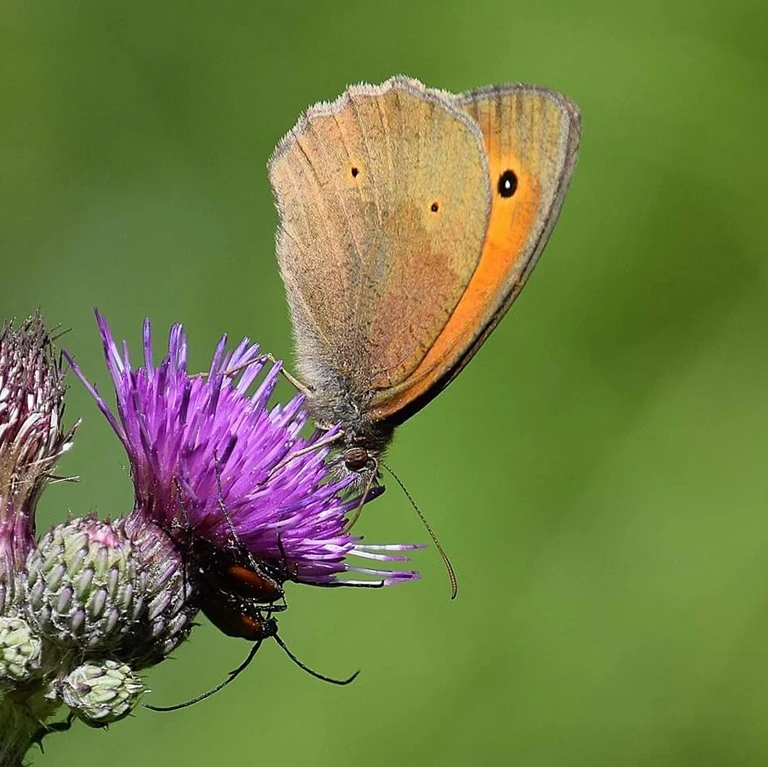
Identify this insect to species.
Maniola jurtina
